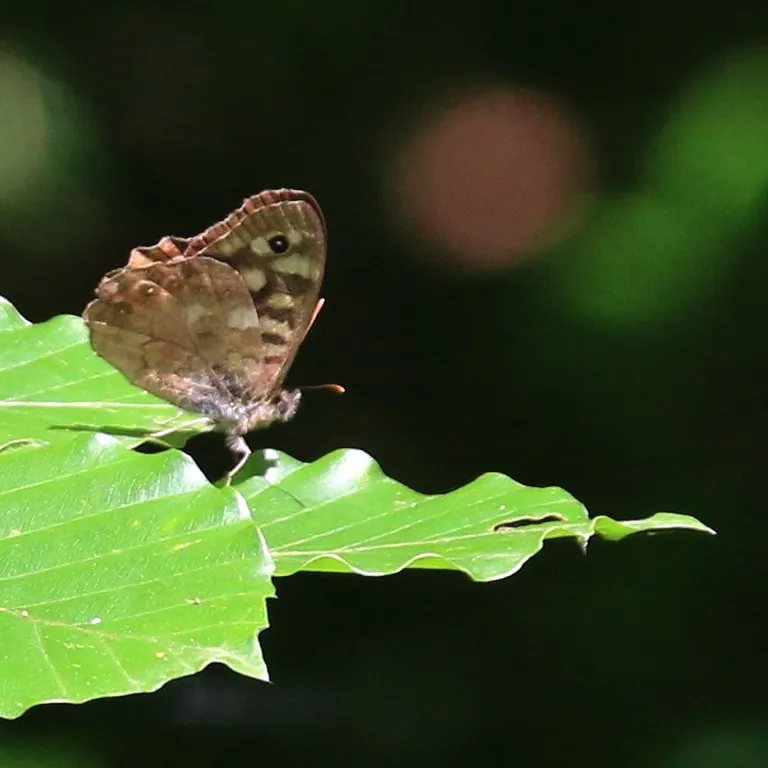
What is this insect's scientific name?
Pararge aegeria
